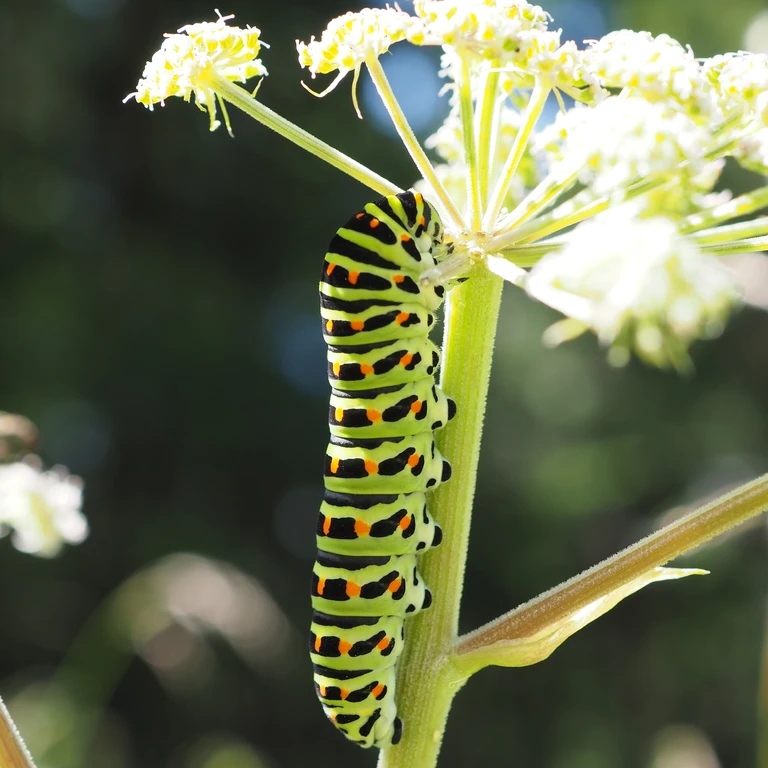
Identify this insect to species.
Papilio machaon
